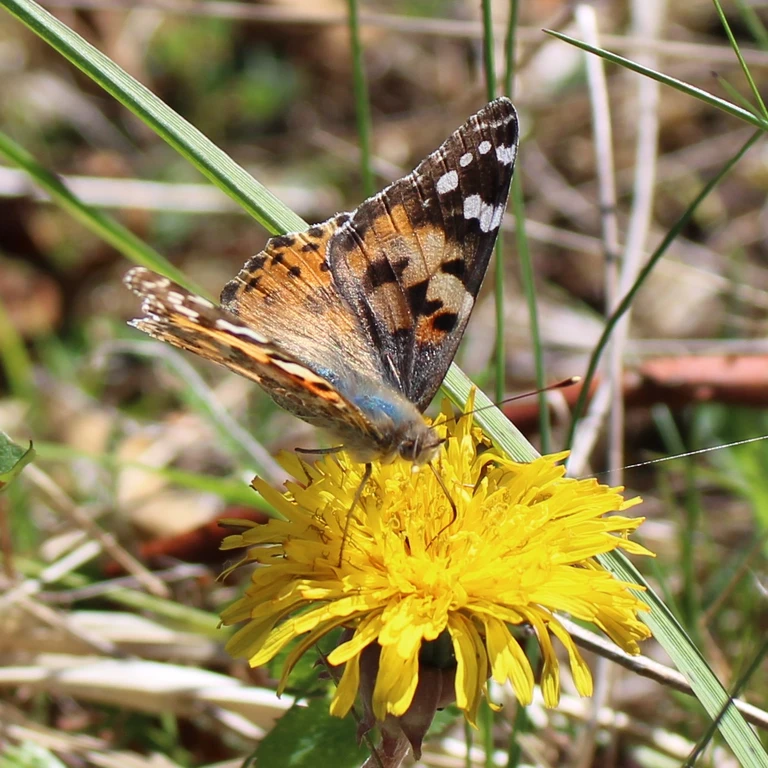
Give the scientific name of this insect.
Vanessa cardui
